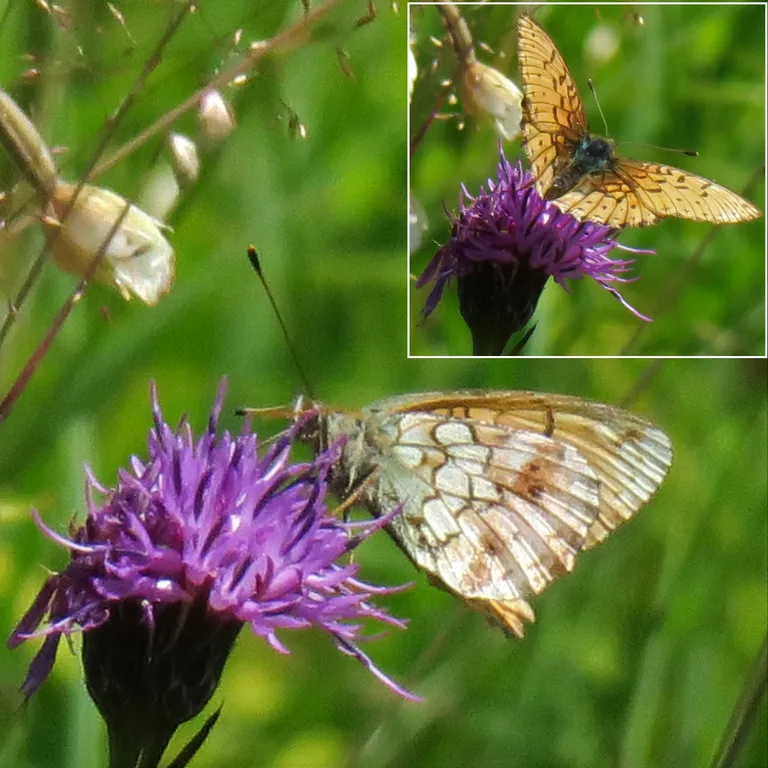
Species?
Brenthis ino
